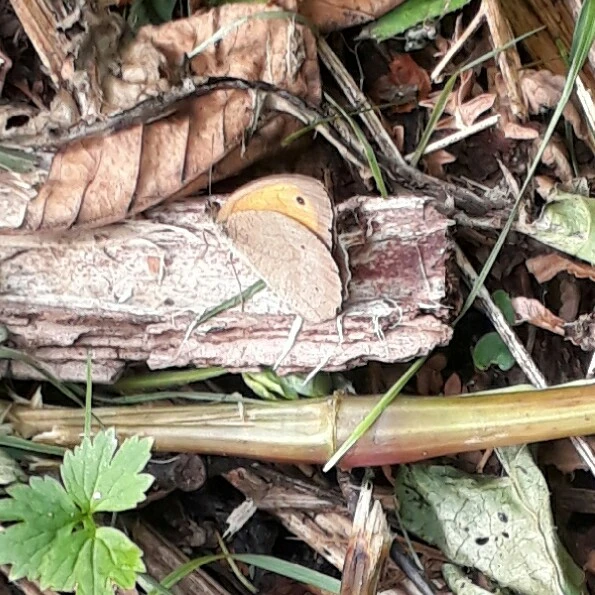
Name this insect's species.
Maniola jurtina
